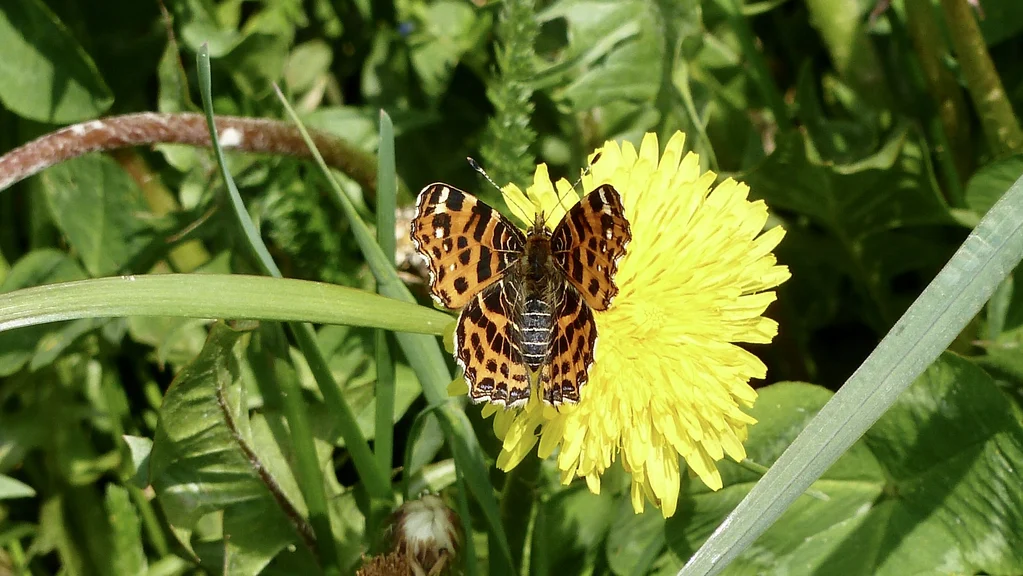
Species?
Araschnia levana
